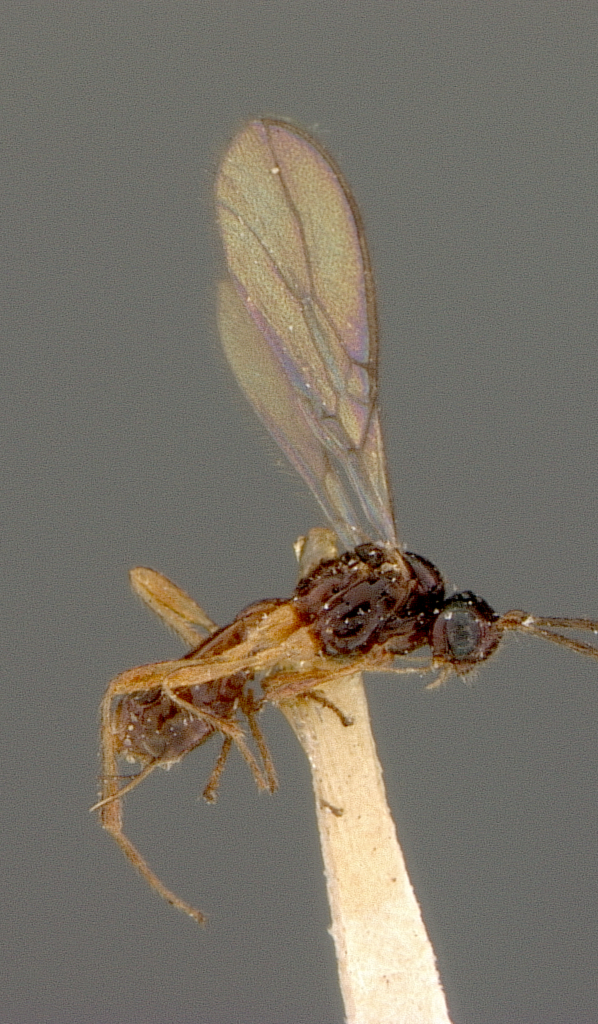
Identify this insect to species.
Aspilota bakeri
